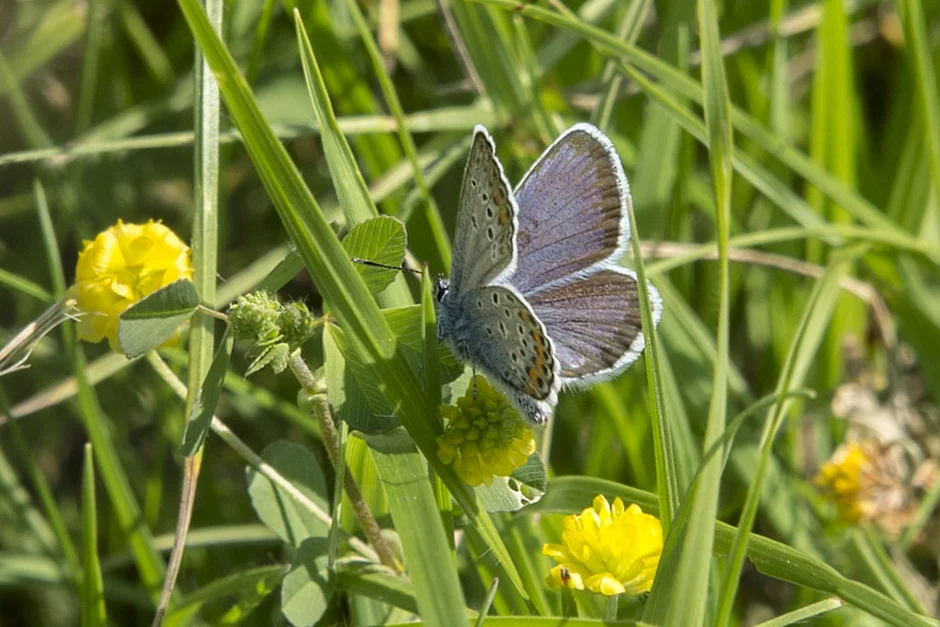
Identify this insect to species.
Plebejus argus
